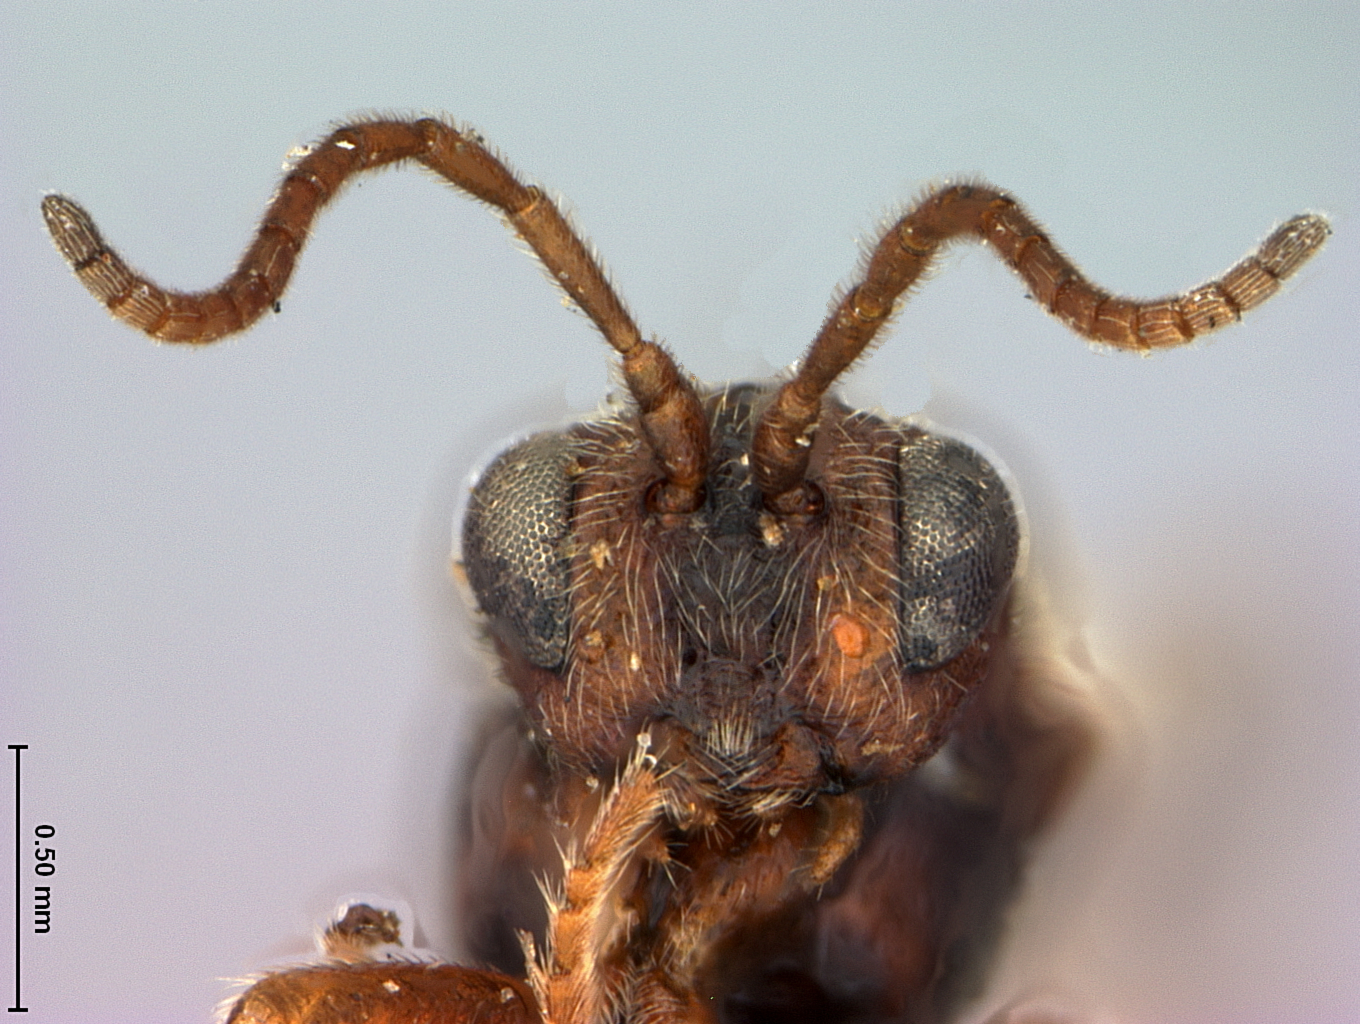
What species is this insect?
Diplolepis cava
